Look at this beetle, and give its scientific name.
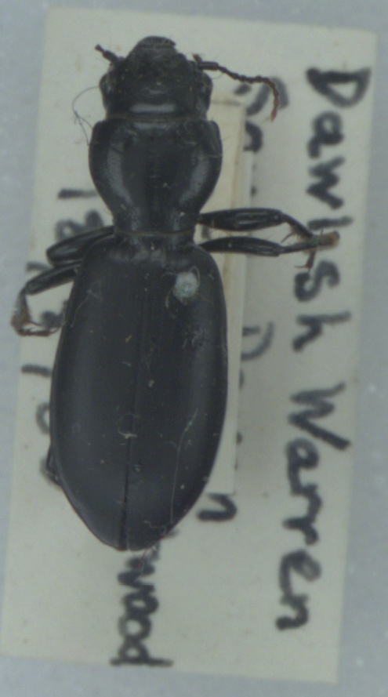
Broscus cephalotes
